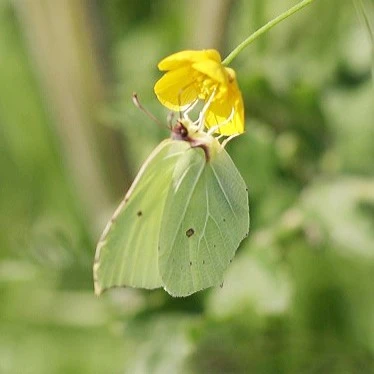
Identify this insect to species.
Gonepteryx rhamni
